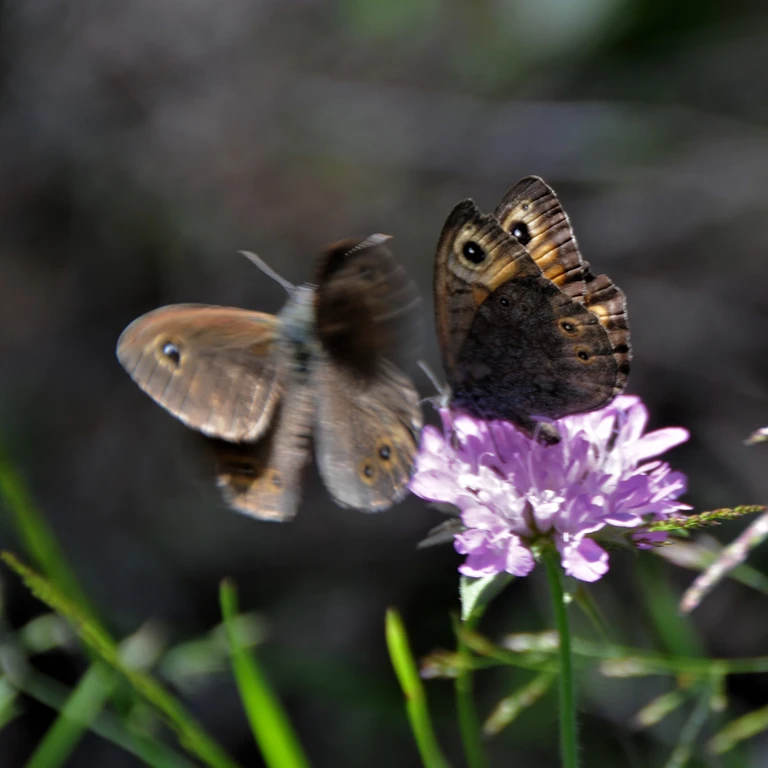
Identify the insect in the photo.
Lasiommata maera (also Pararge maera)
